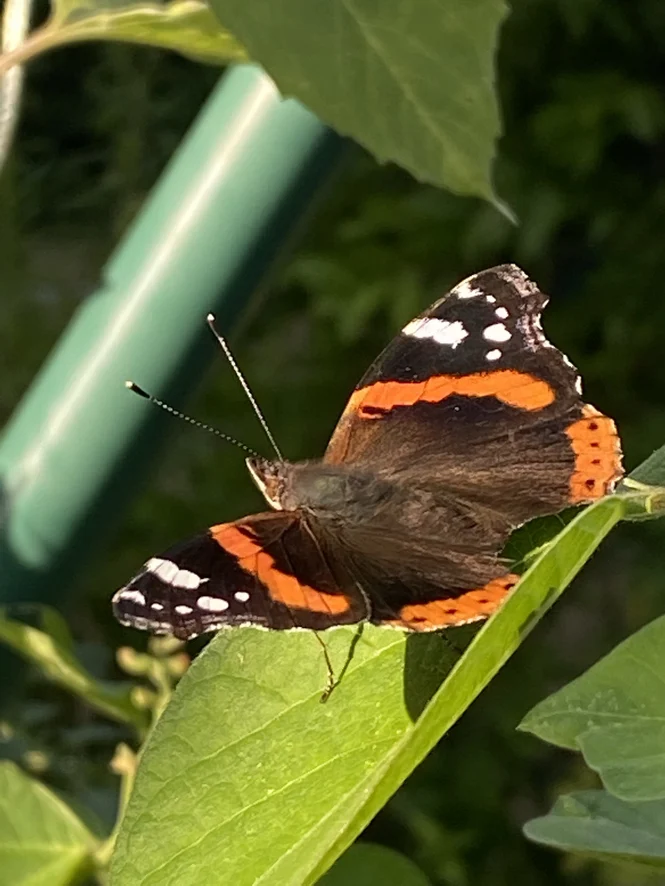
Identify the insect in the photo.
Vanessa atalanta
